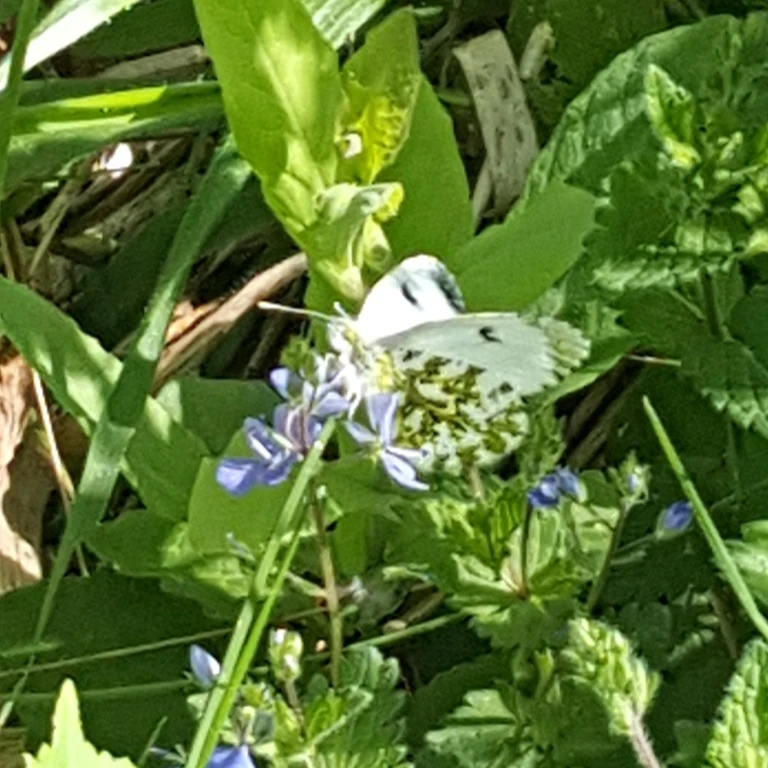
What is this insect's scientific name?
Anthocharis cardamines
